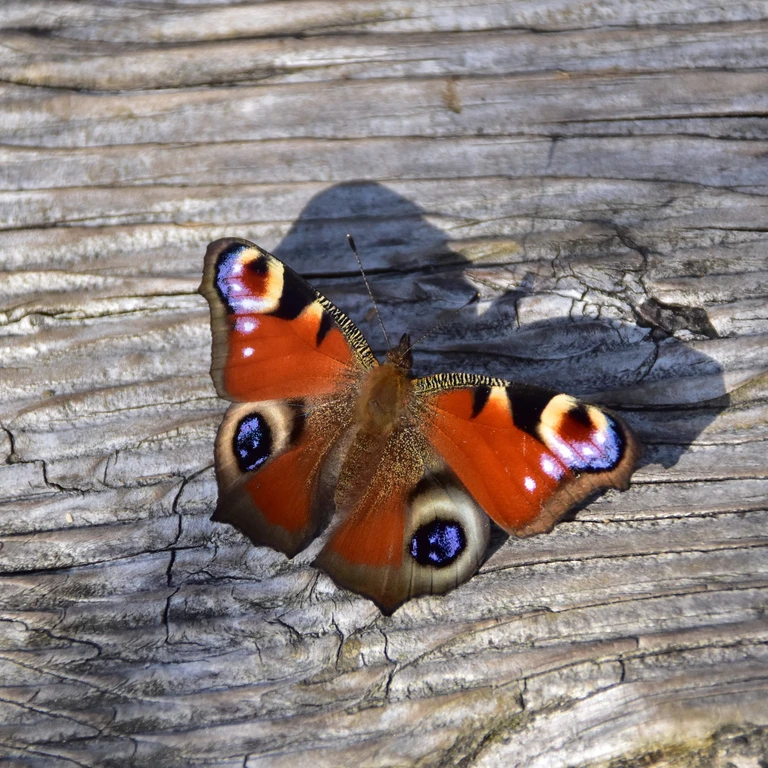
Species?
Aglais io
